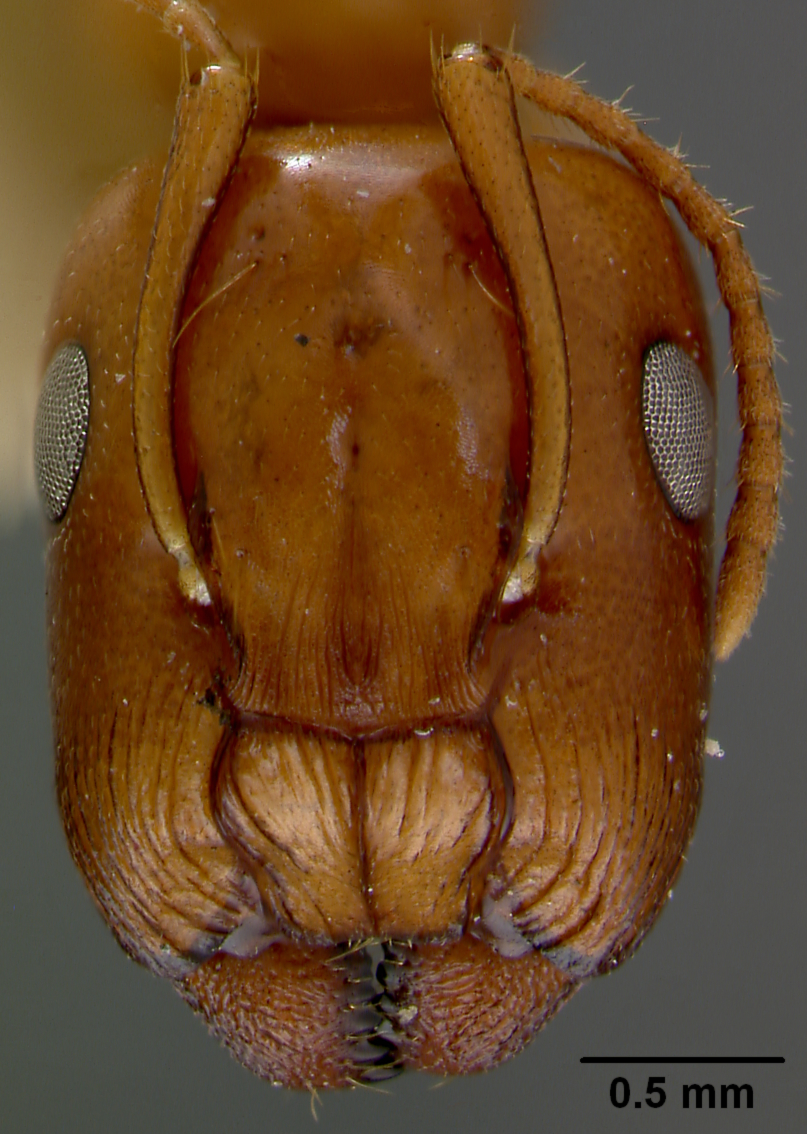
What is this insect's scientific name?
Camponotus janus
